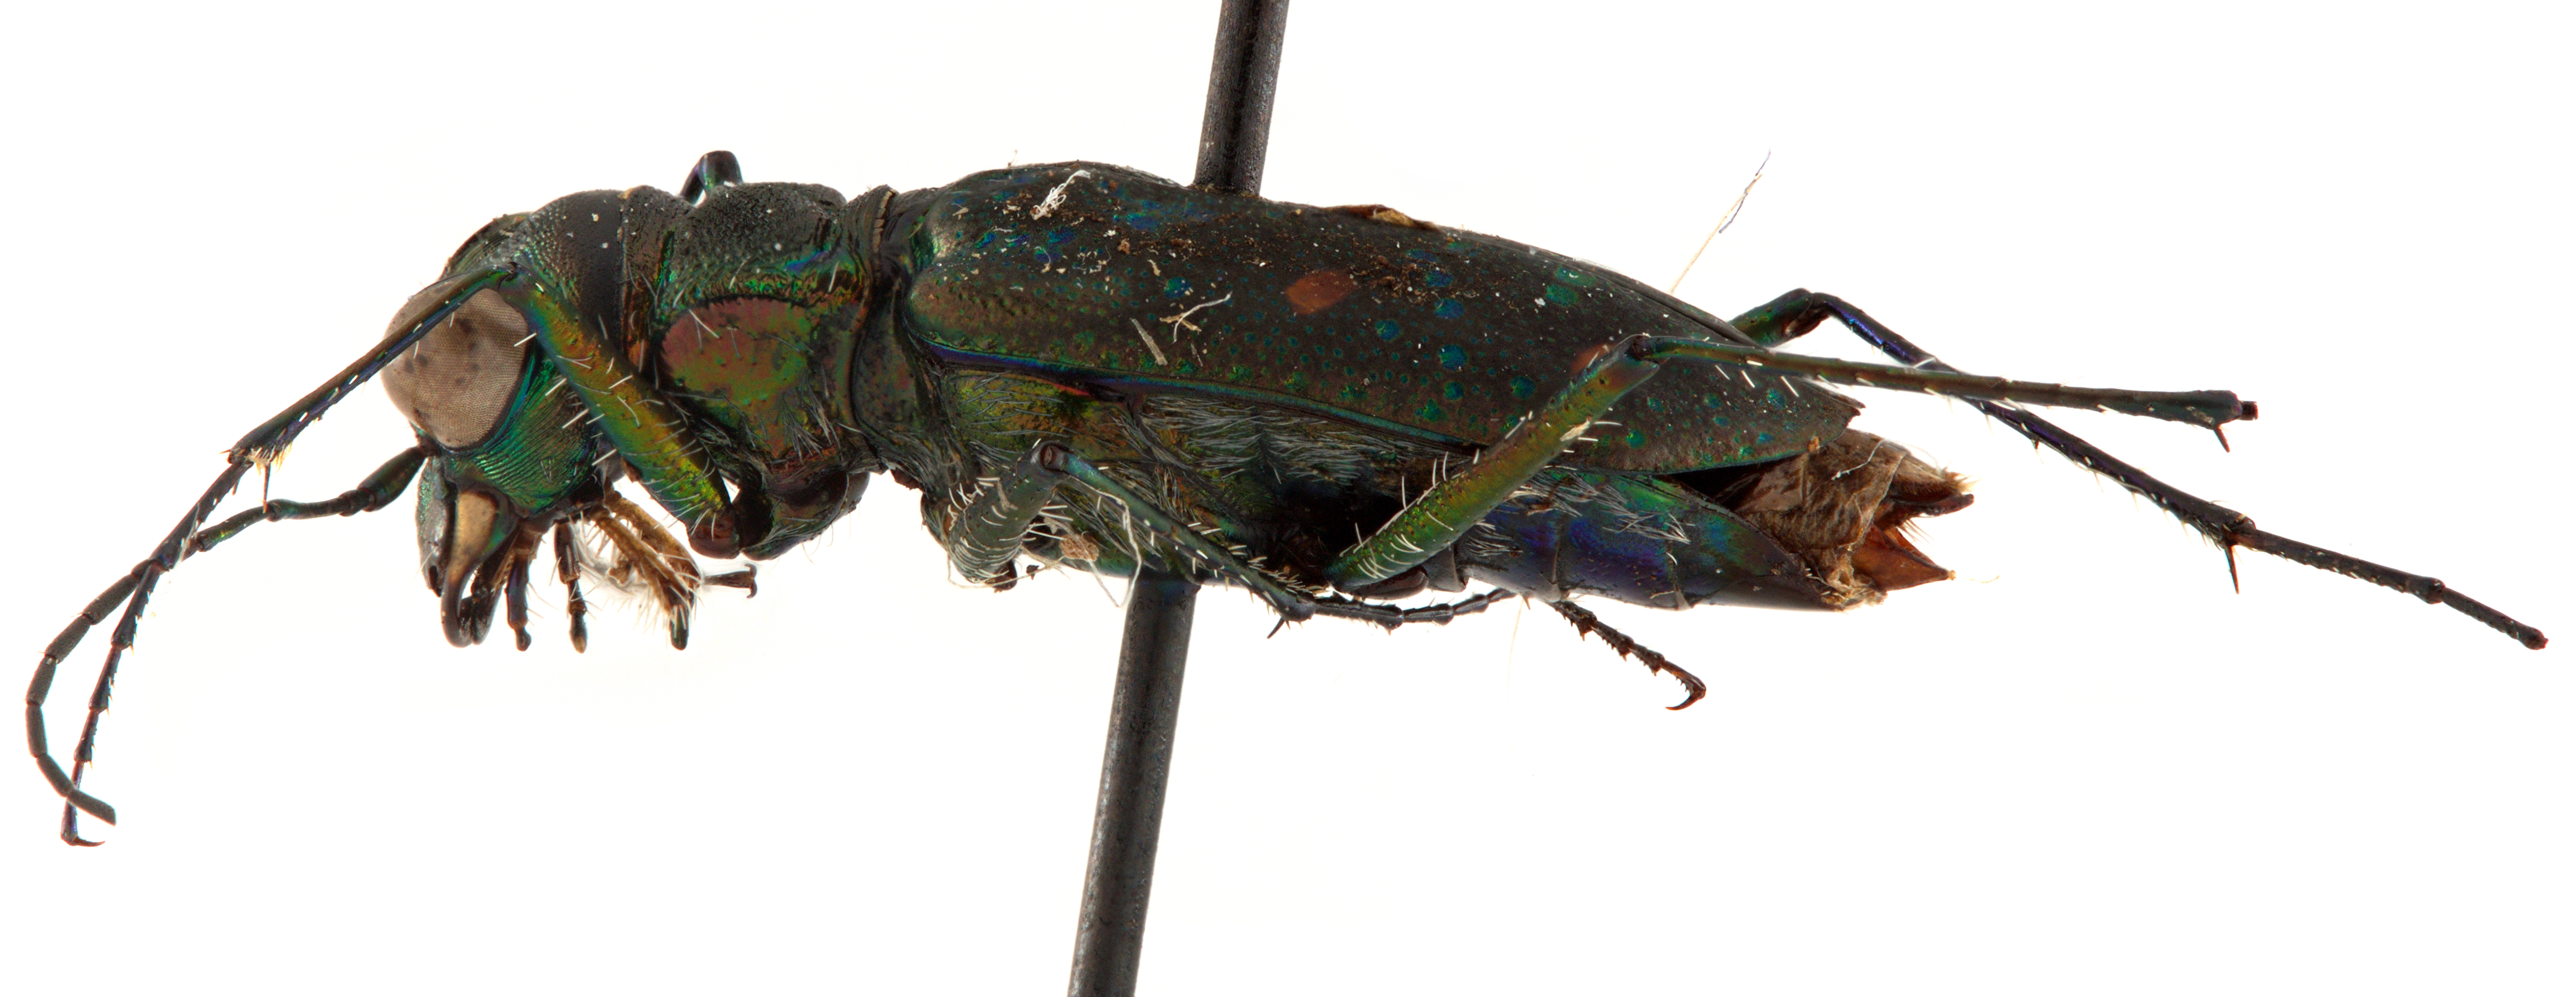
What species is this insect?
Jansenia tetragrammica
